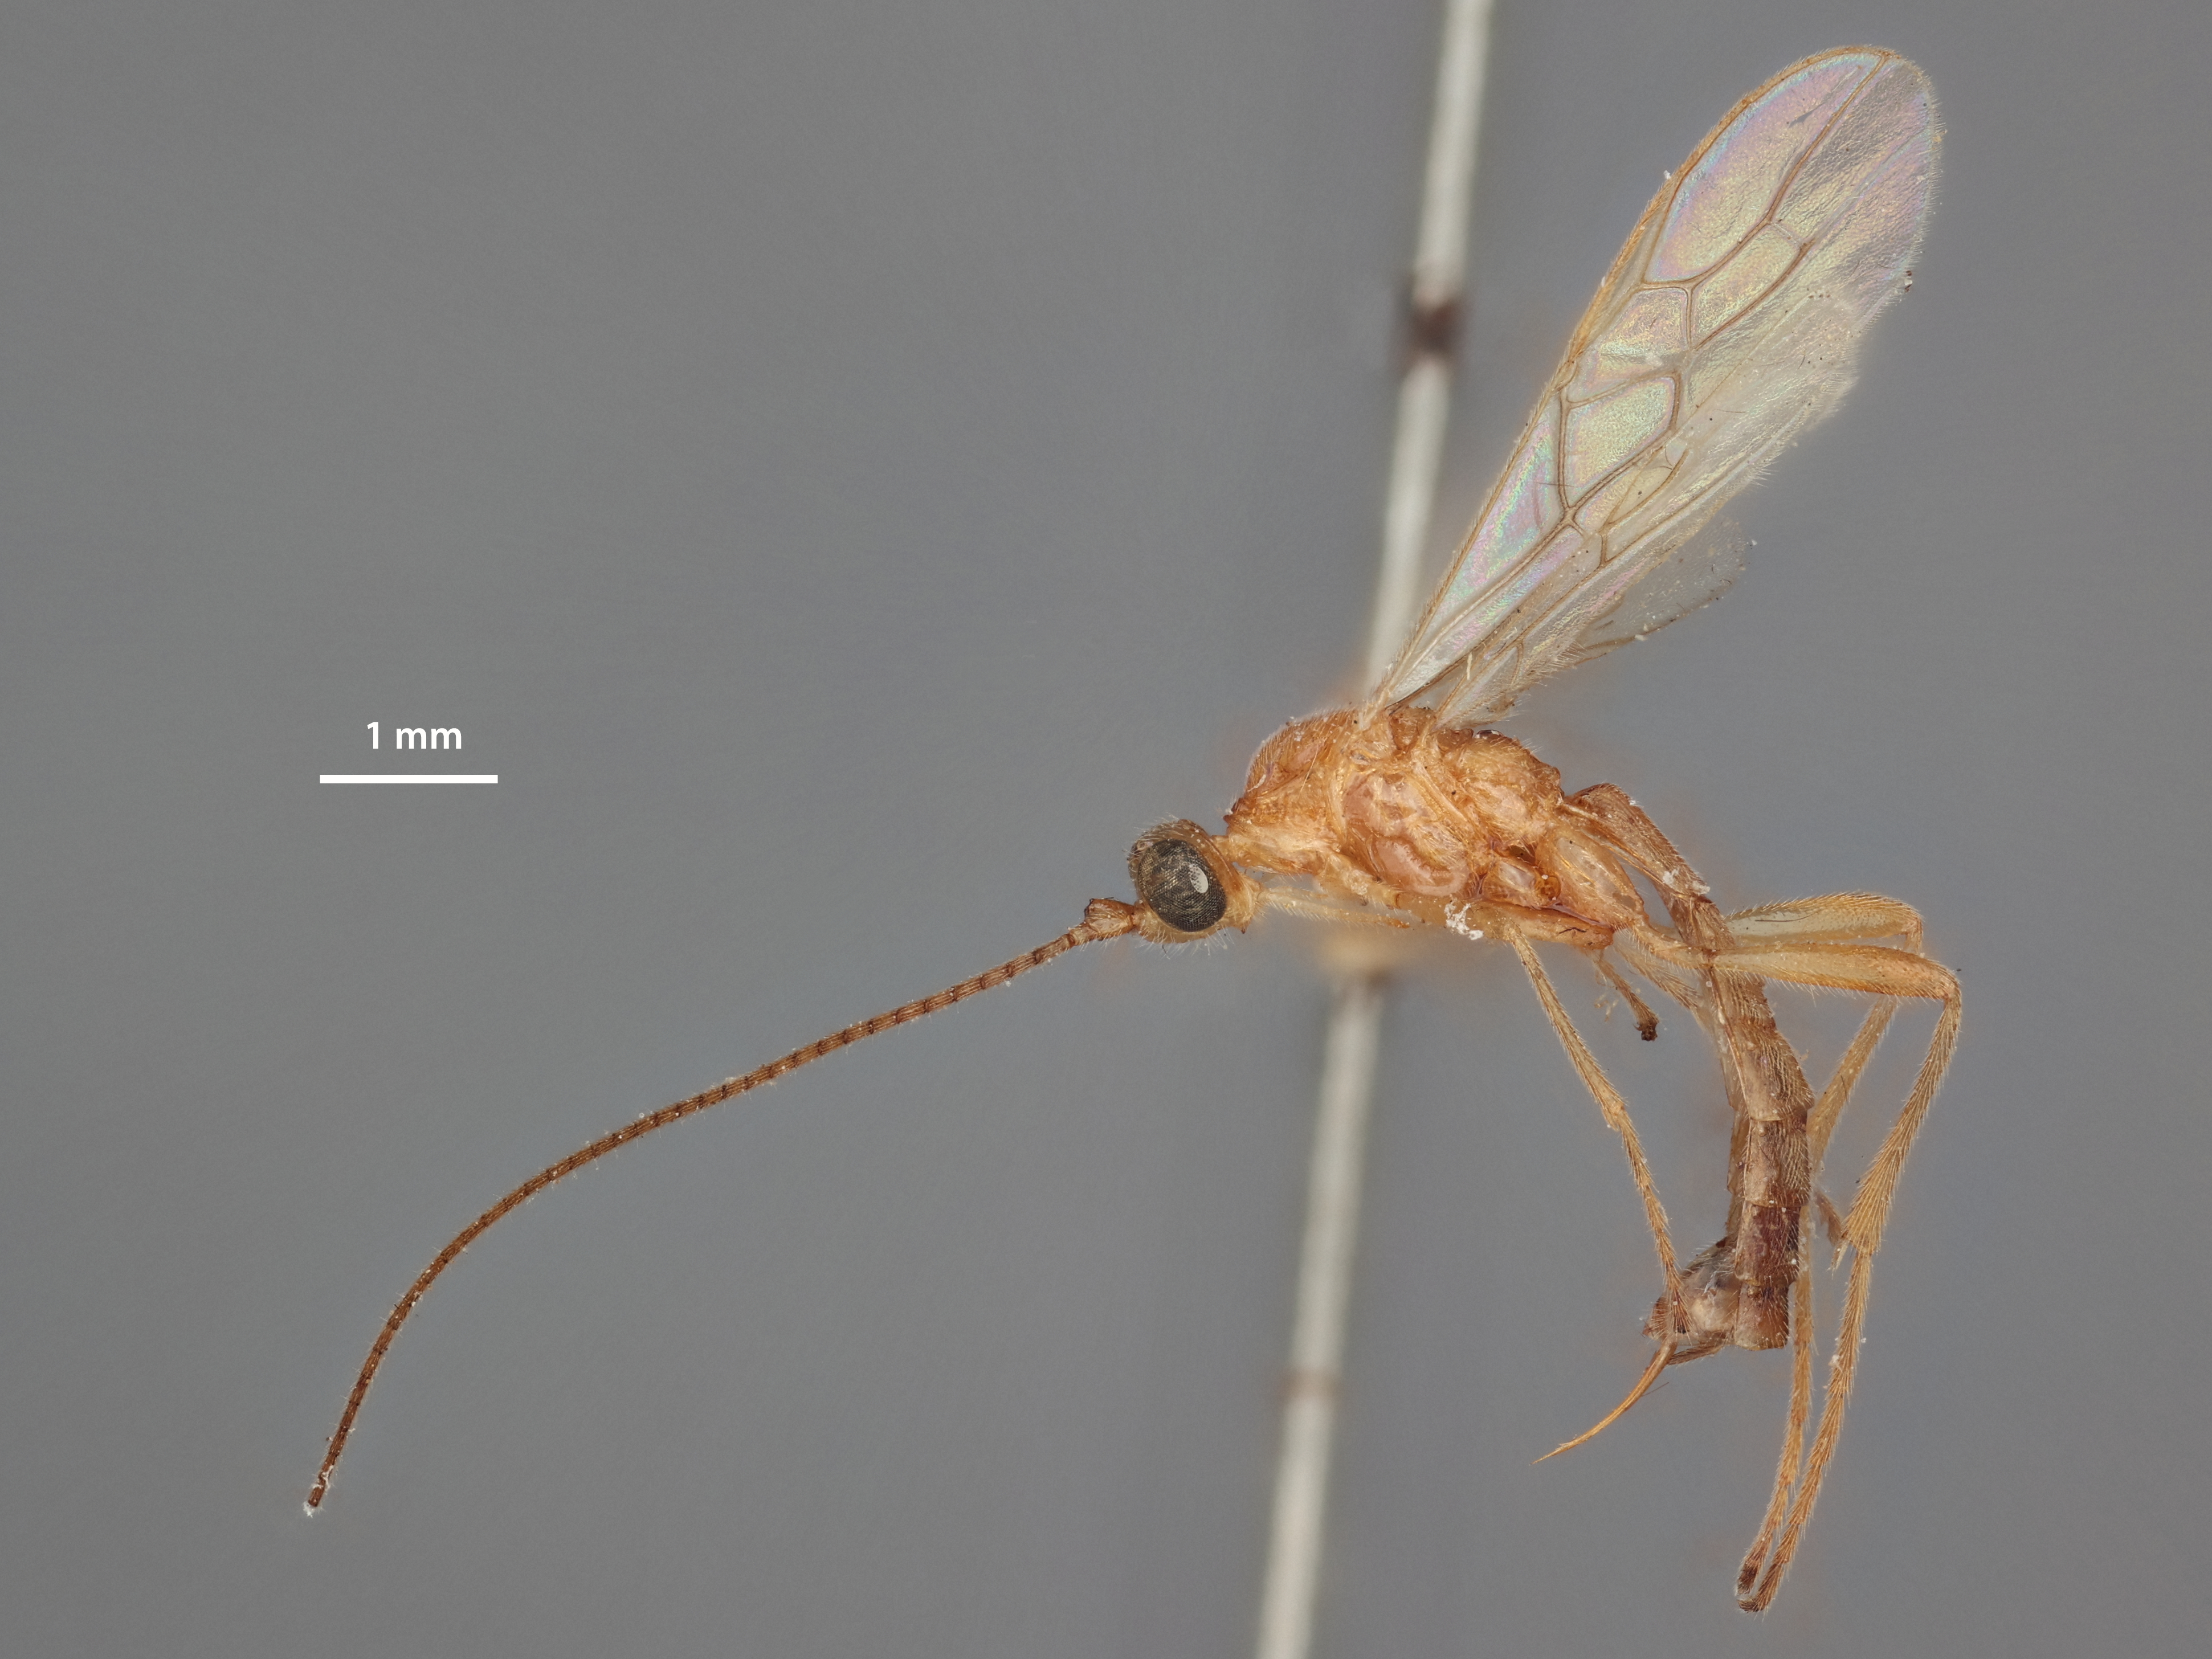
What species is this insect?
Rhogasella straminea
